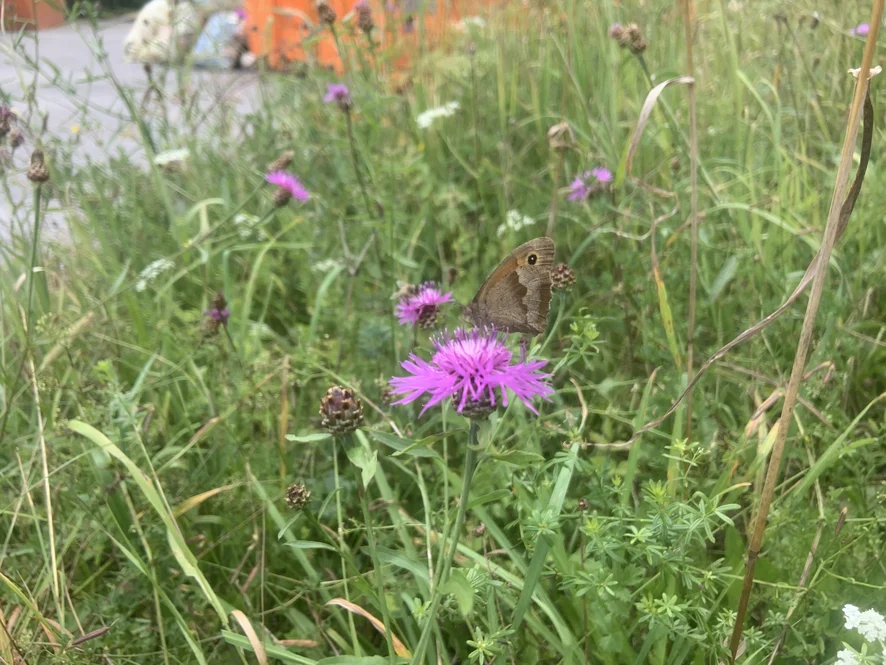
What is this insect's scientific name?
Maniola jurtina
